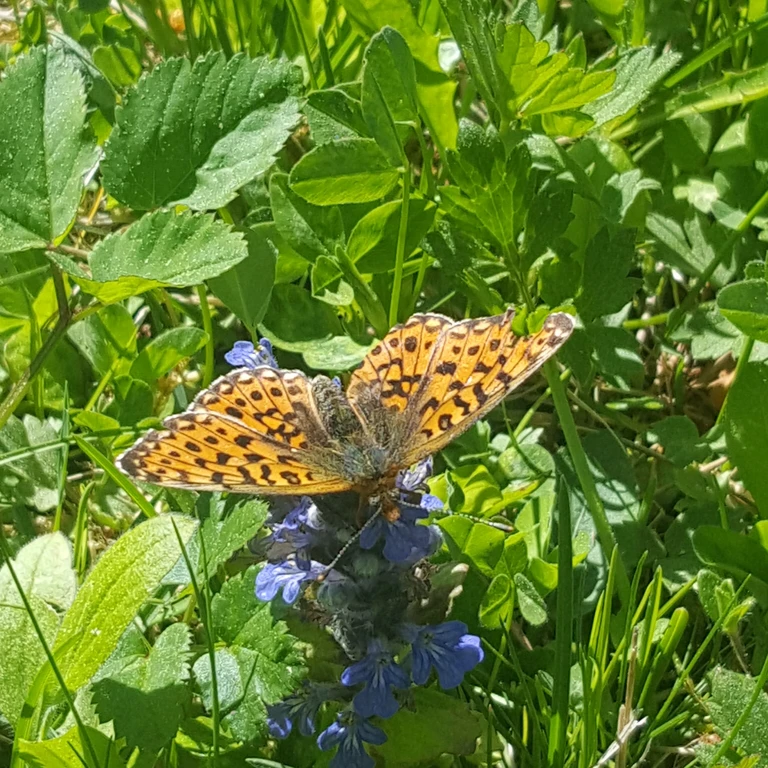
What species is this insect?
Boloria euphrosyne (also Clossiana euphrosyne)
